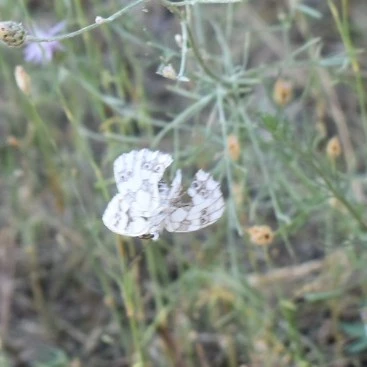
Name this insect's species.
Melanargia galathea
